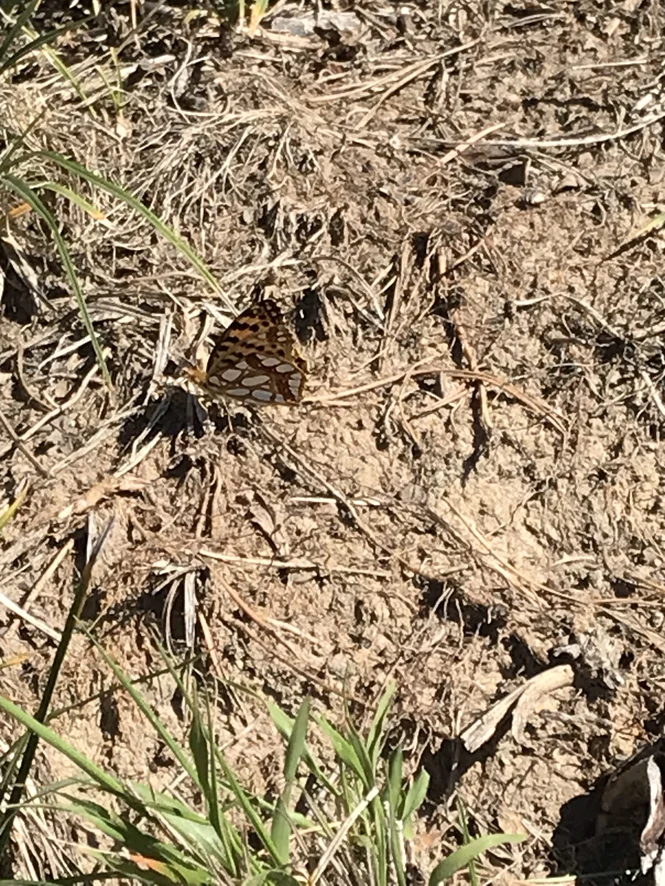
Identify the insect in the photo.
Issoria lathonia
